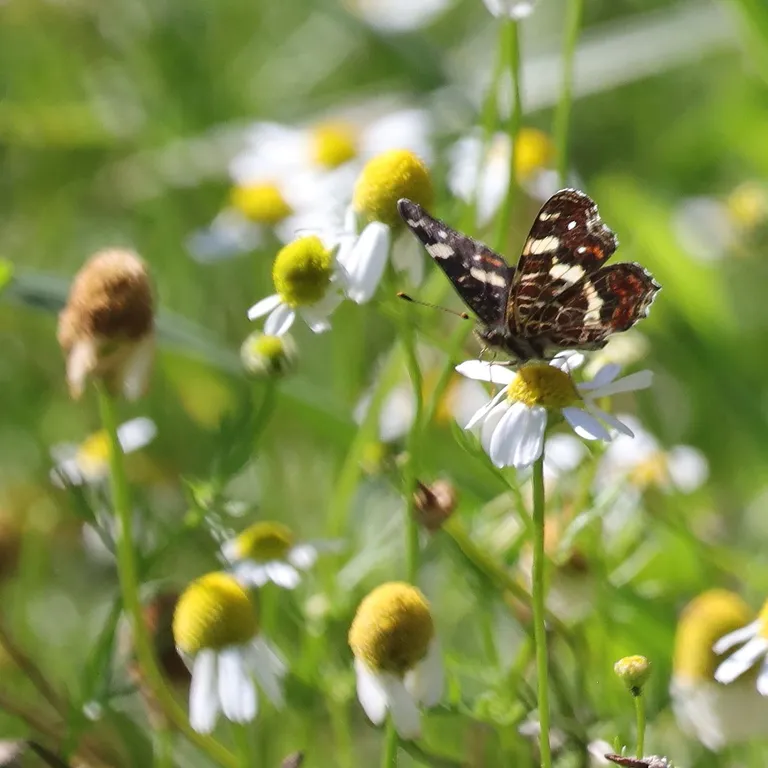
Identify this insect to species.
Araschnia levana
